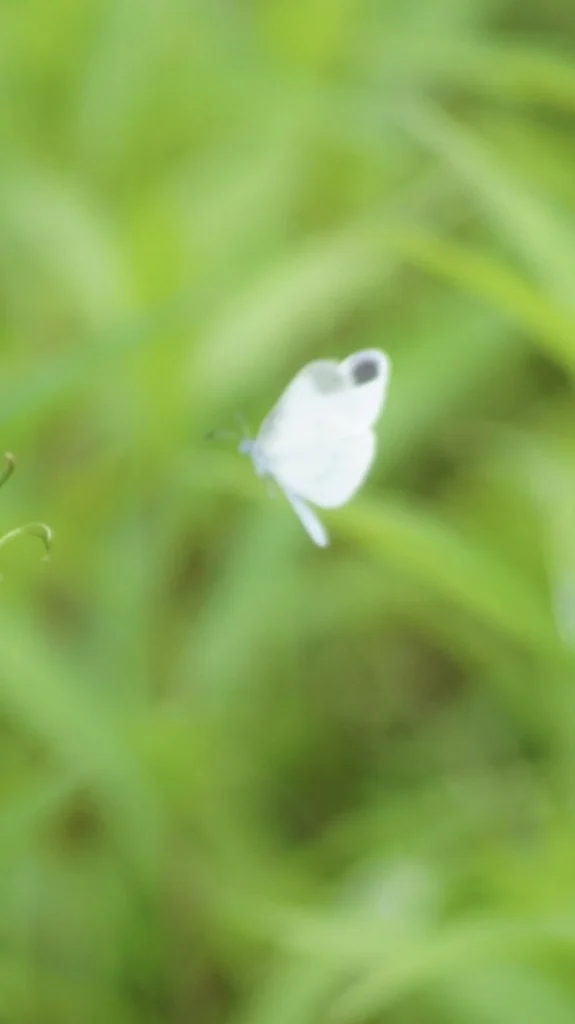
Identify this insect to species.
Leptidea sinapis/juvernica
